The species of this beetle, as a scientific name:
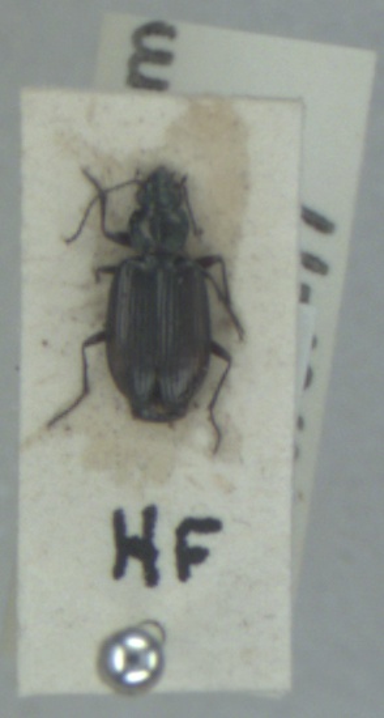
Bembidion prasinum
